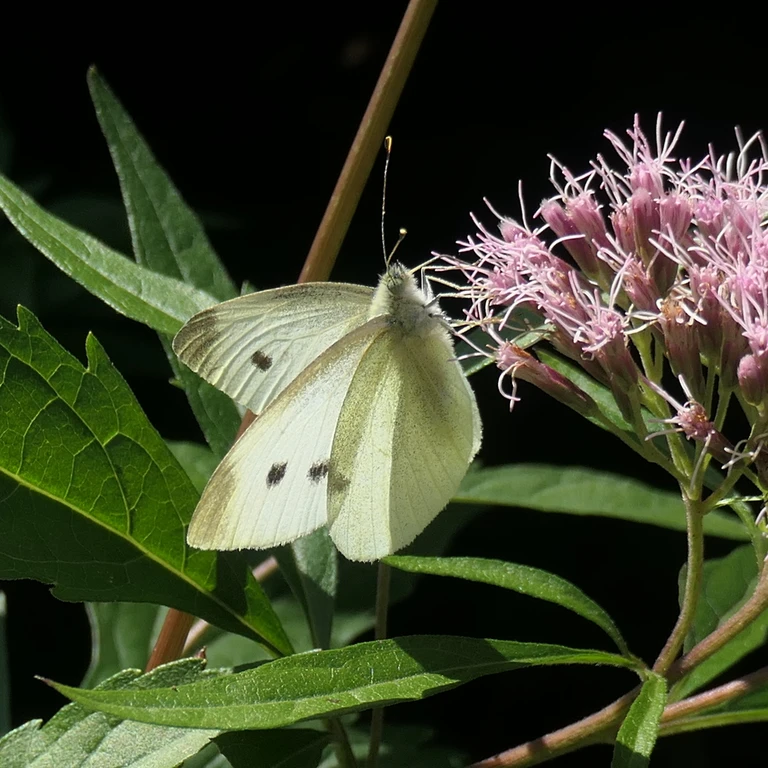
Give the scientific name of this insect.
Pieris rapae
